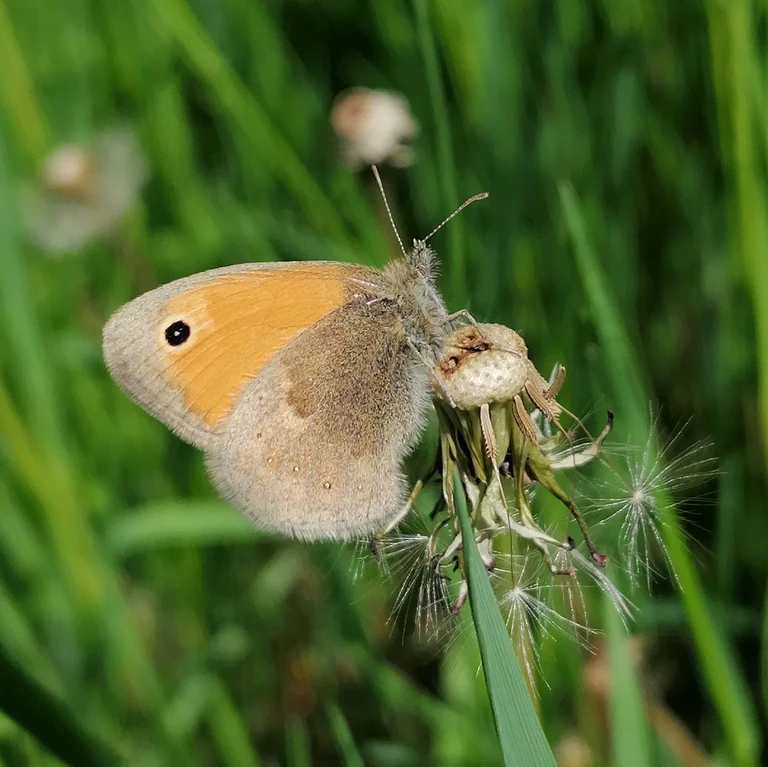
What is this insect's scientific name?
Coenonympha pamphilus
